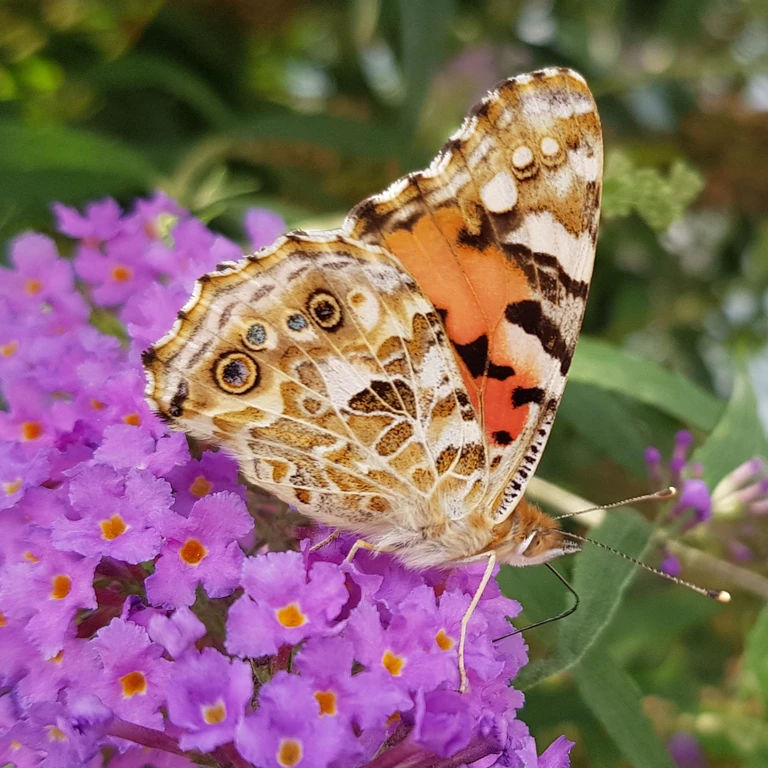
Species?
Vanessa cardui
